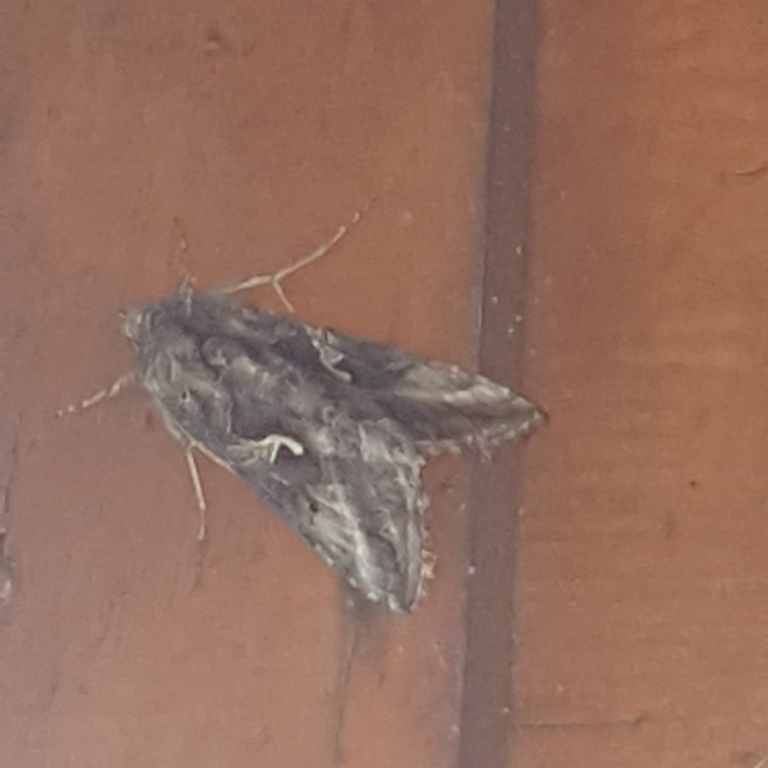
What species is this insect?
Autographa gamma
